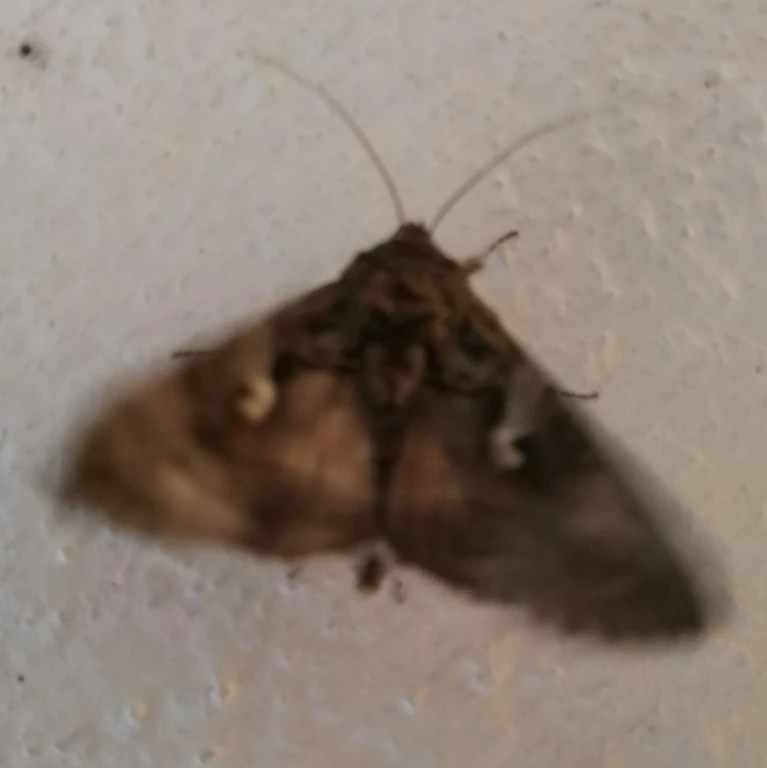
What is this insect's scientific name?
Autographa gamma
